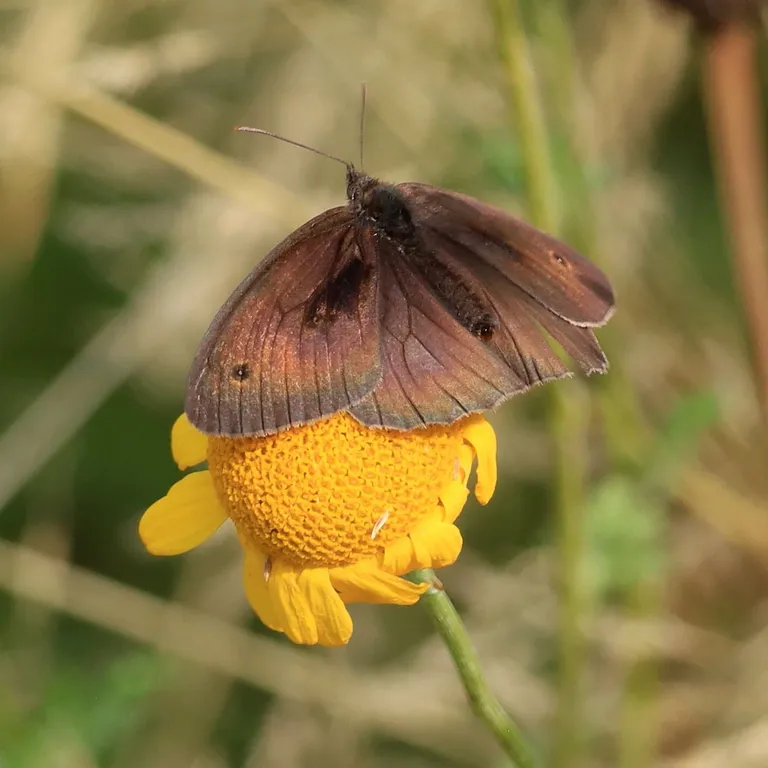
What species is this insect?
Maniola jurtina
